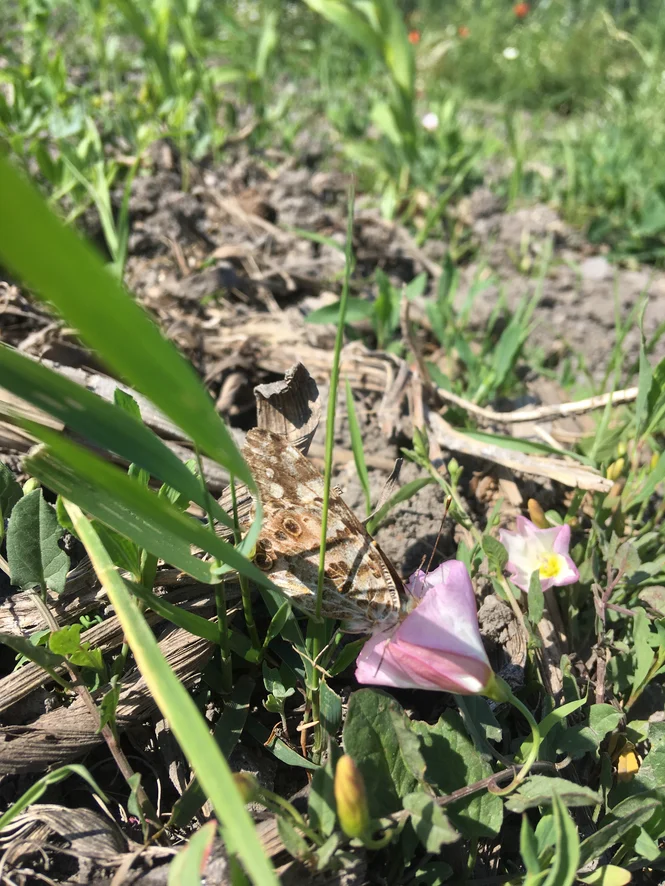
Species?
Vanessa cardui
